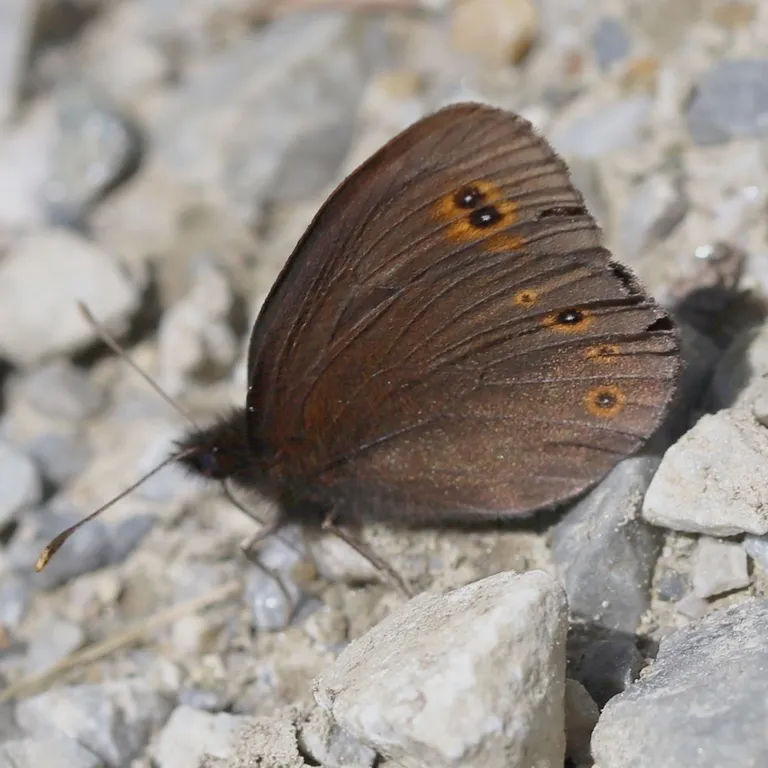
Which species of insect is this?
Erebia medusa
